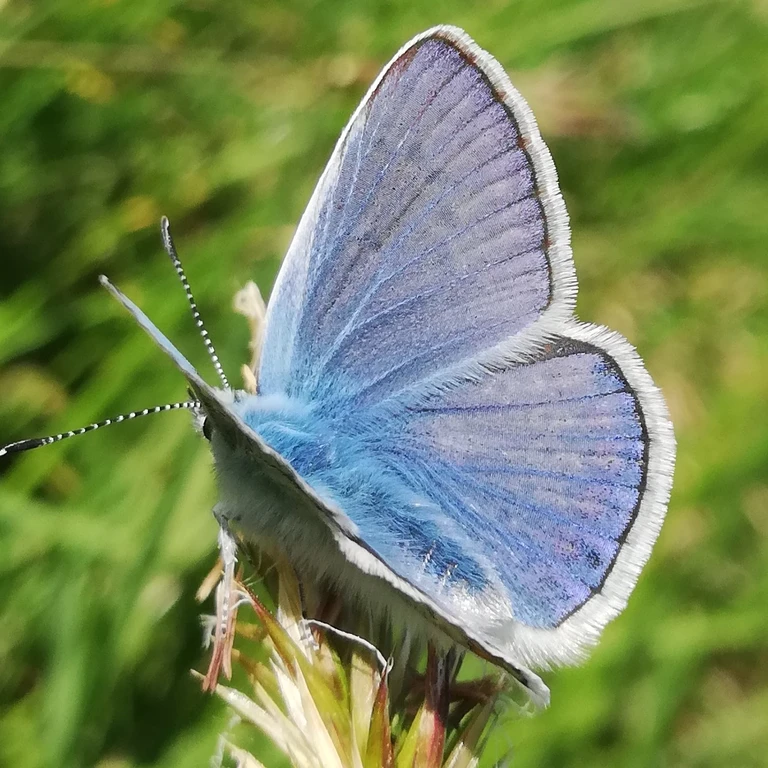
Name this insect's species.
Polyommatus icarus
